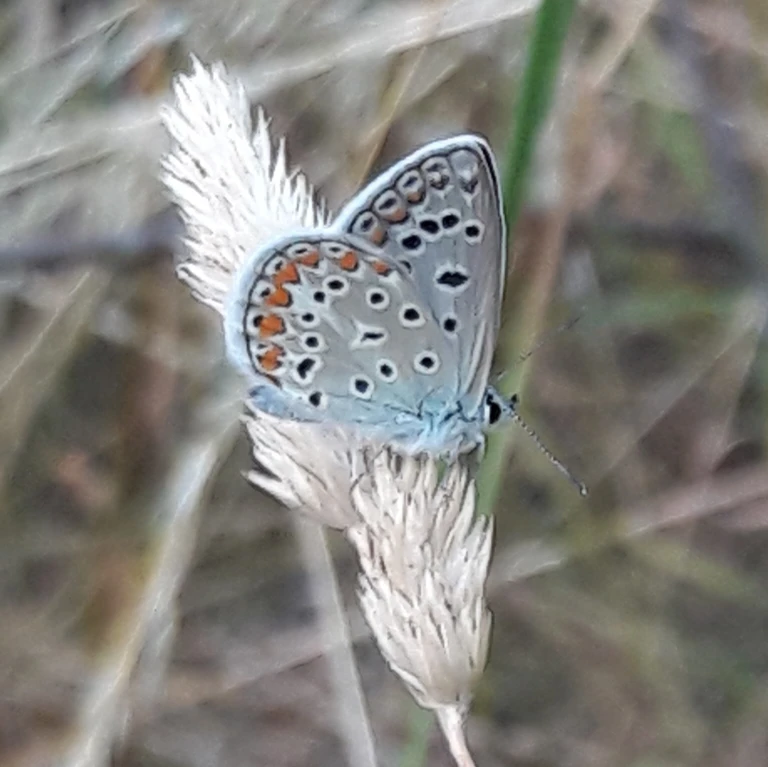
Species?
Polyommatus icarus
